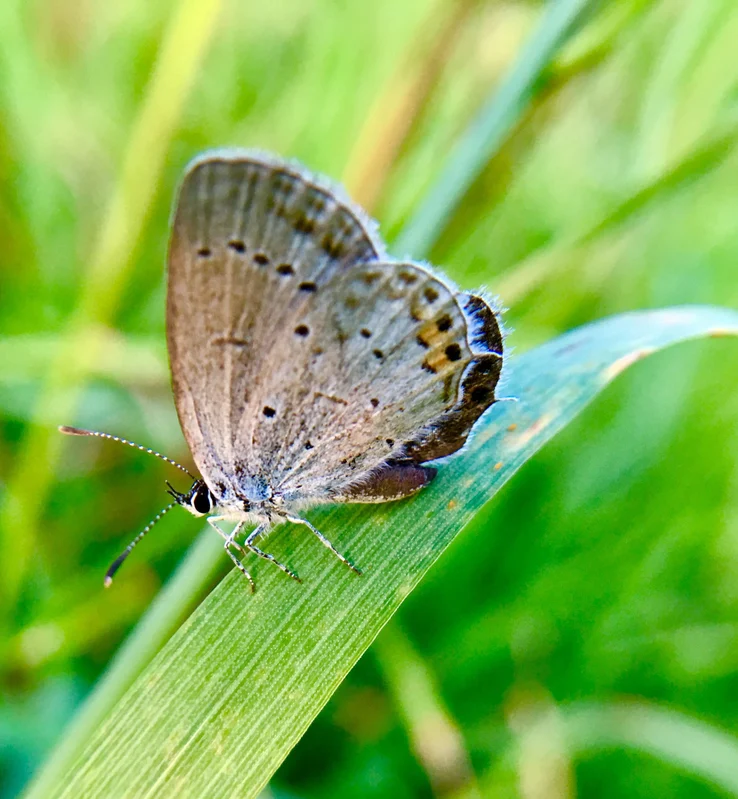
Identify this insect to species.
Cupido argiades (also Elkalyce argiades)
